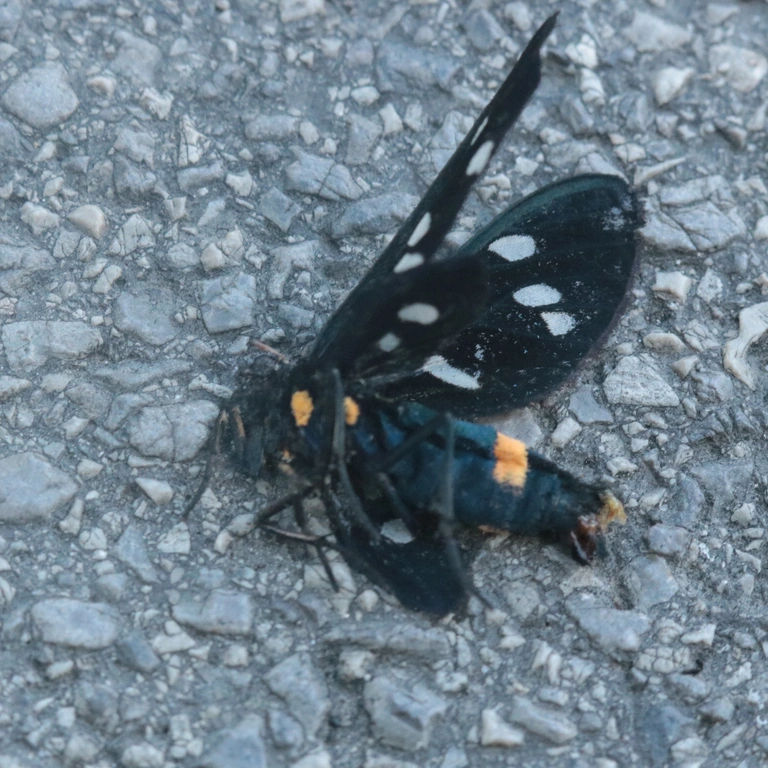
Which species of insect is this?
Amata phegea
